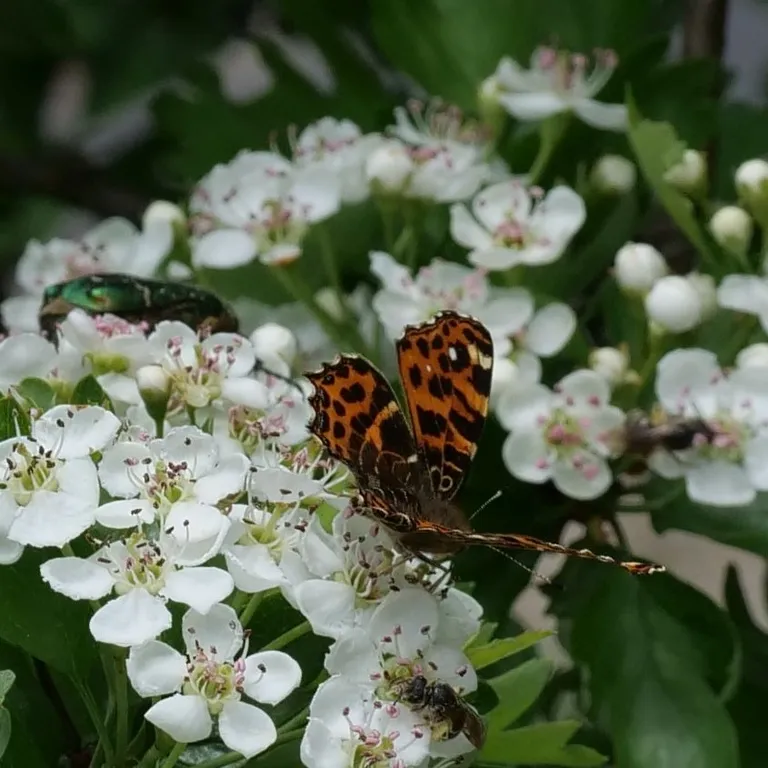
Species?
Araschnia levana
